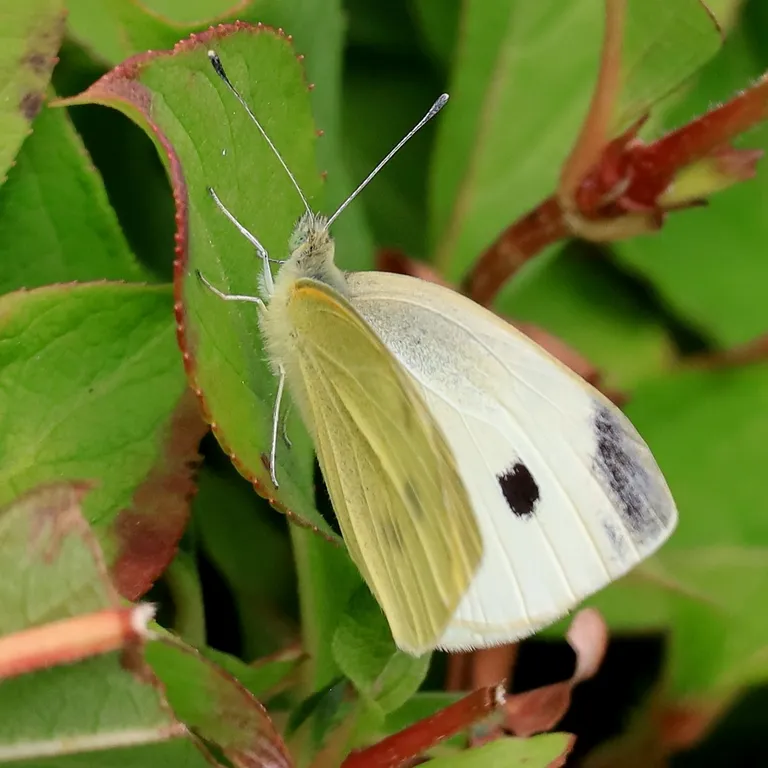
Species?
Pieris rapae
